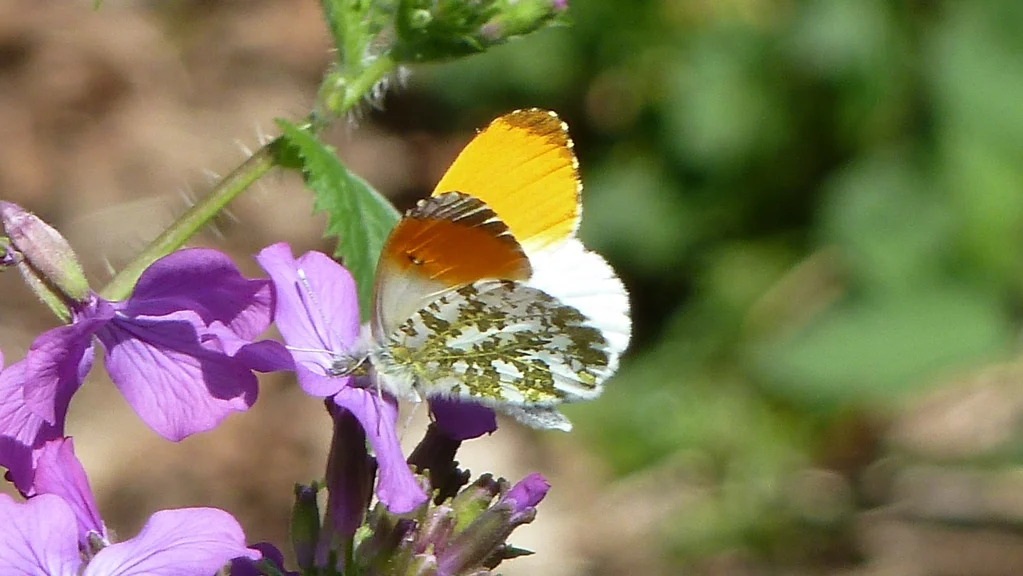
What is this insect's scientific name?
Anthocharis cardamines
